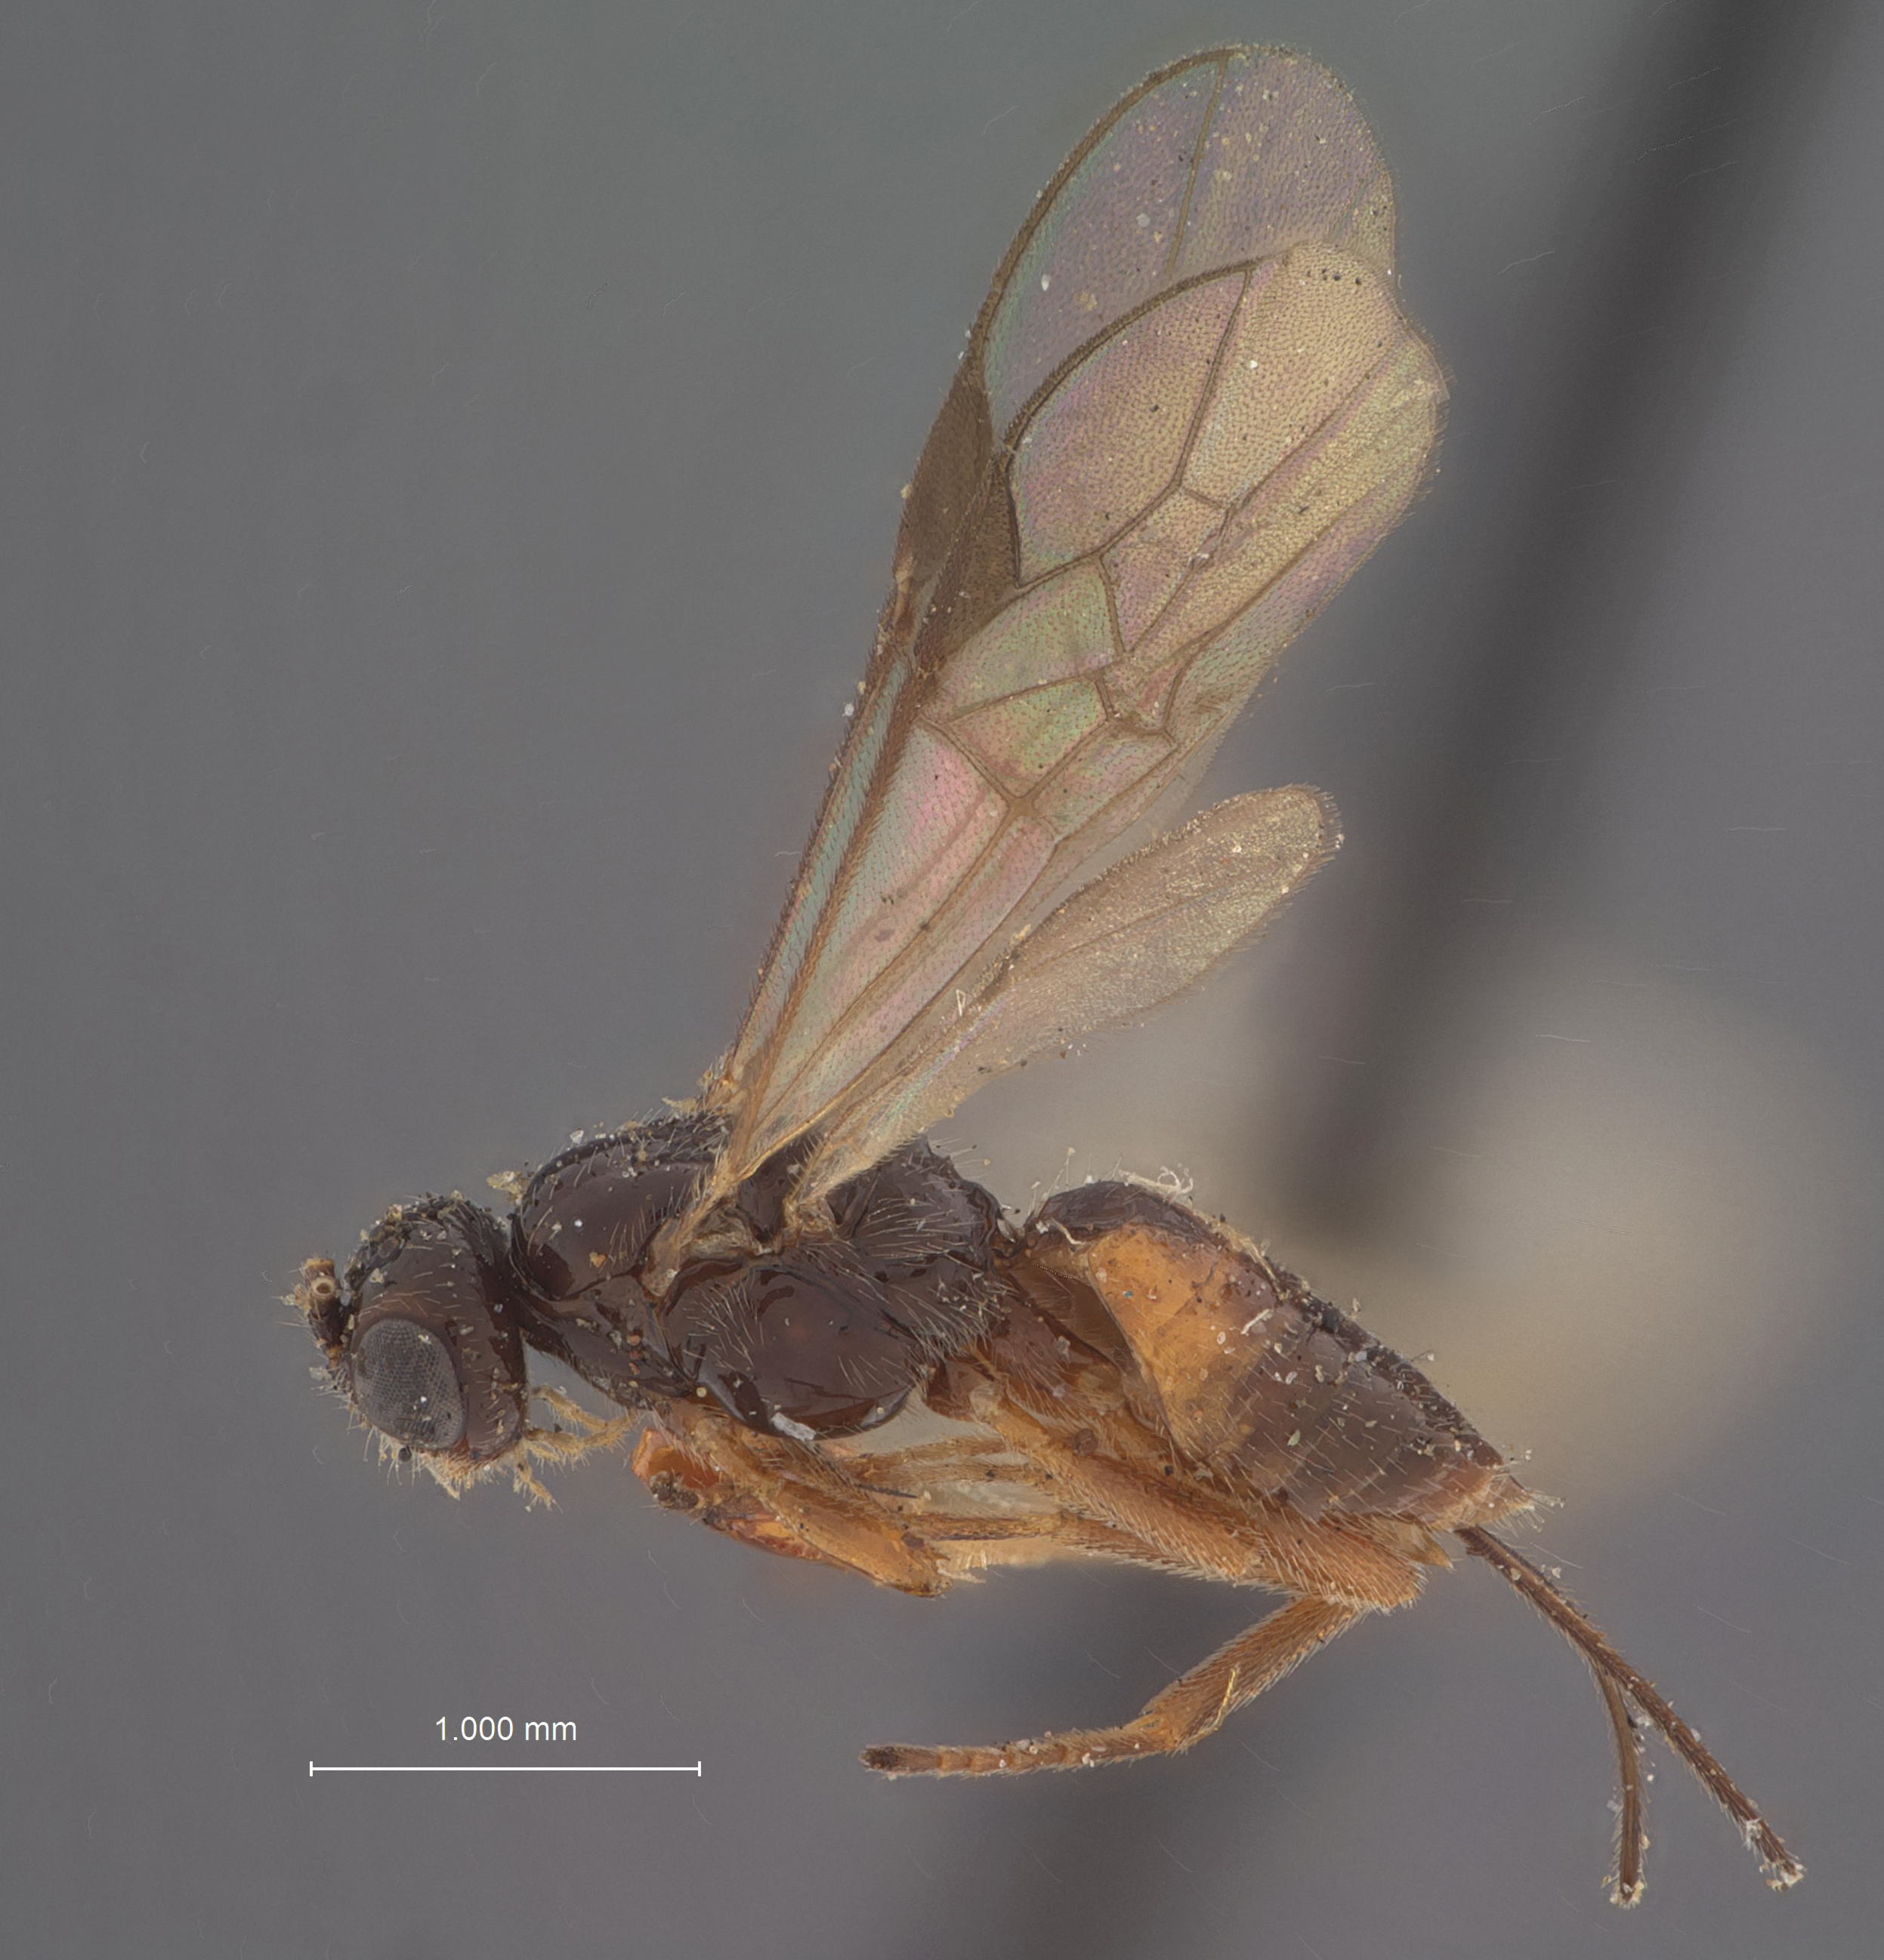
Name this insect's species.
Microbracon pini
